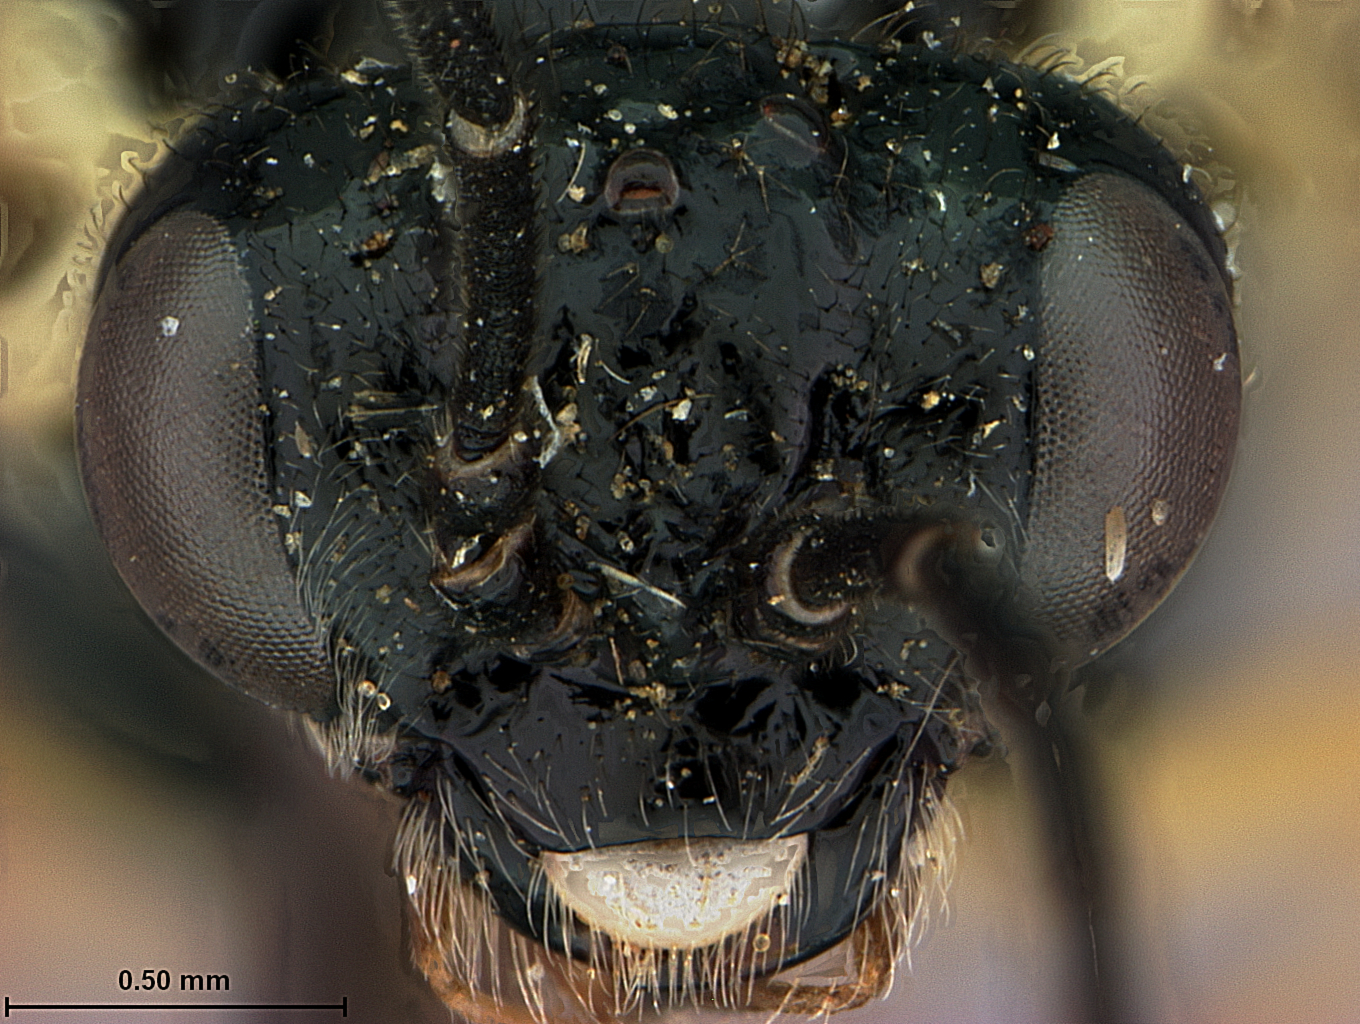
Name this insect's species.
Periclista dapotoae
